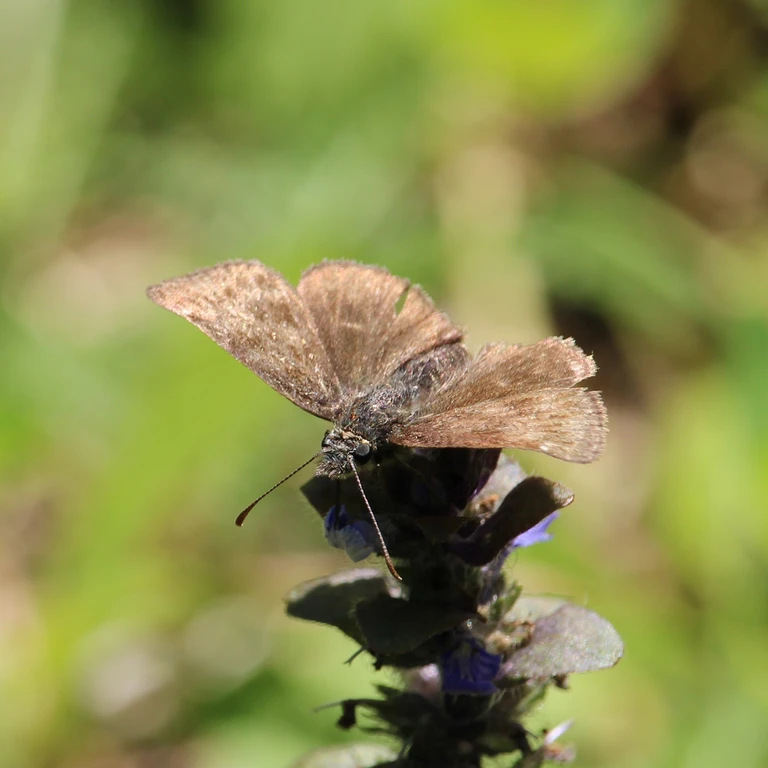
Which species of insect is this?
Erynnis tages
